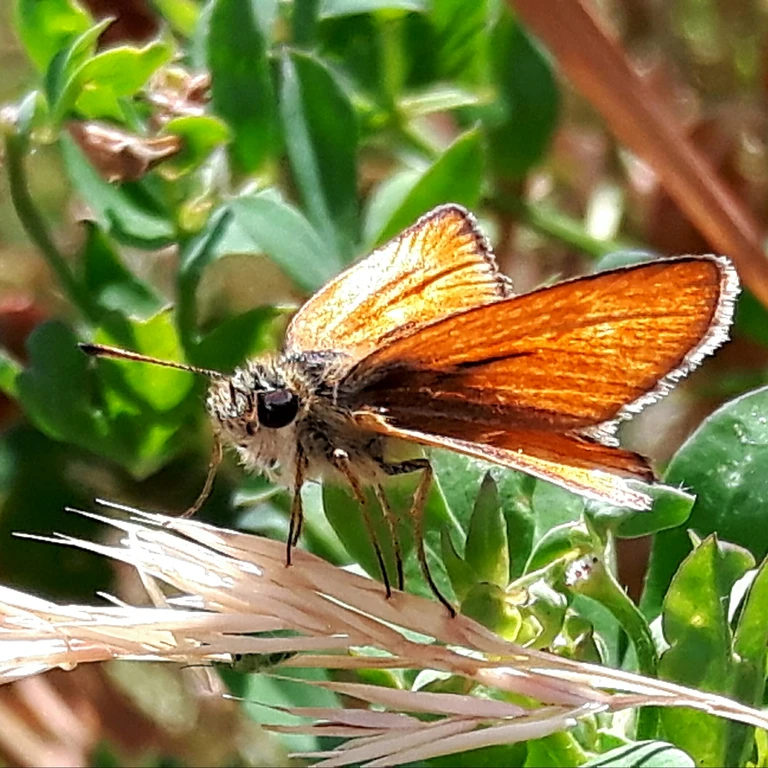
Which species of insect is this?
Thymelicus lineola
